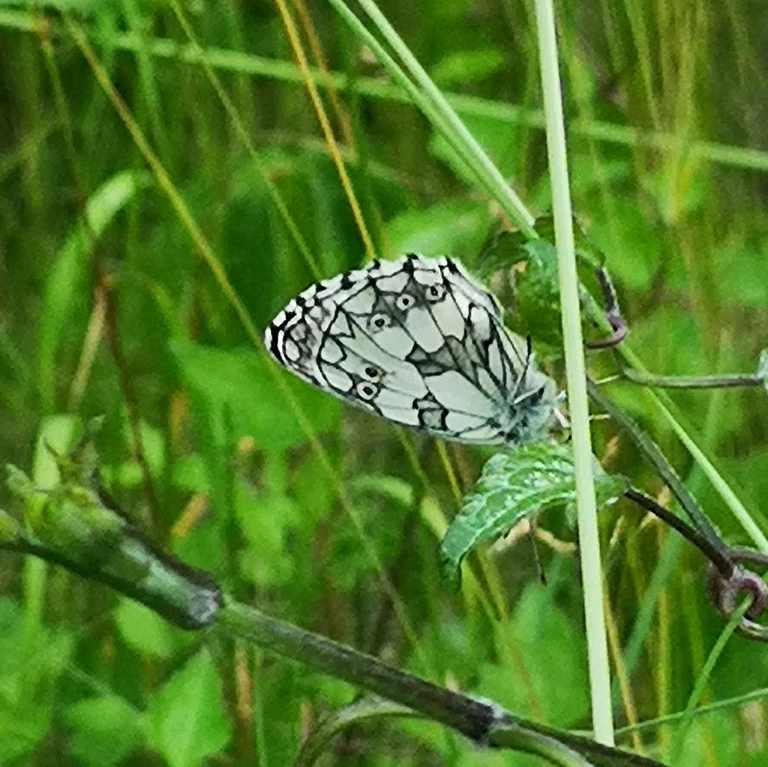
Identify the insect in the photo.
Melanargia galathea
